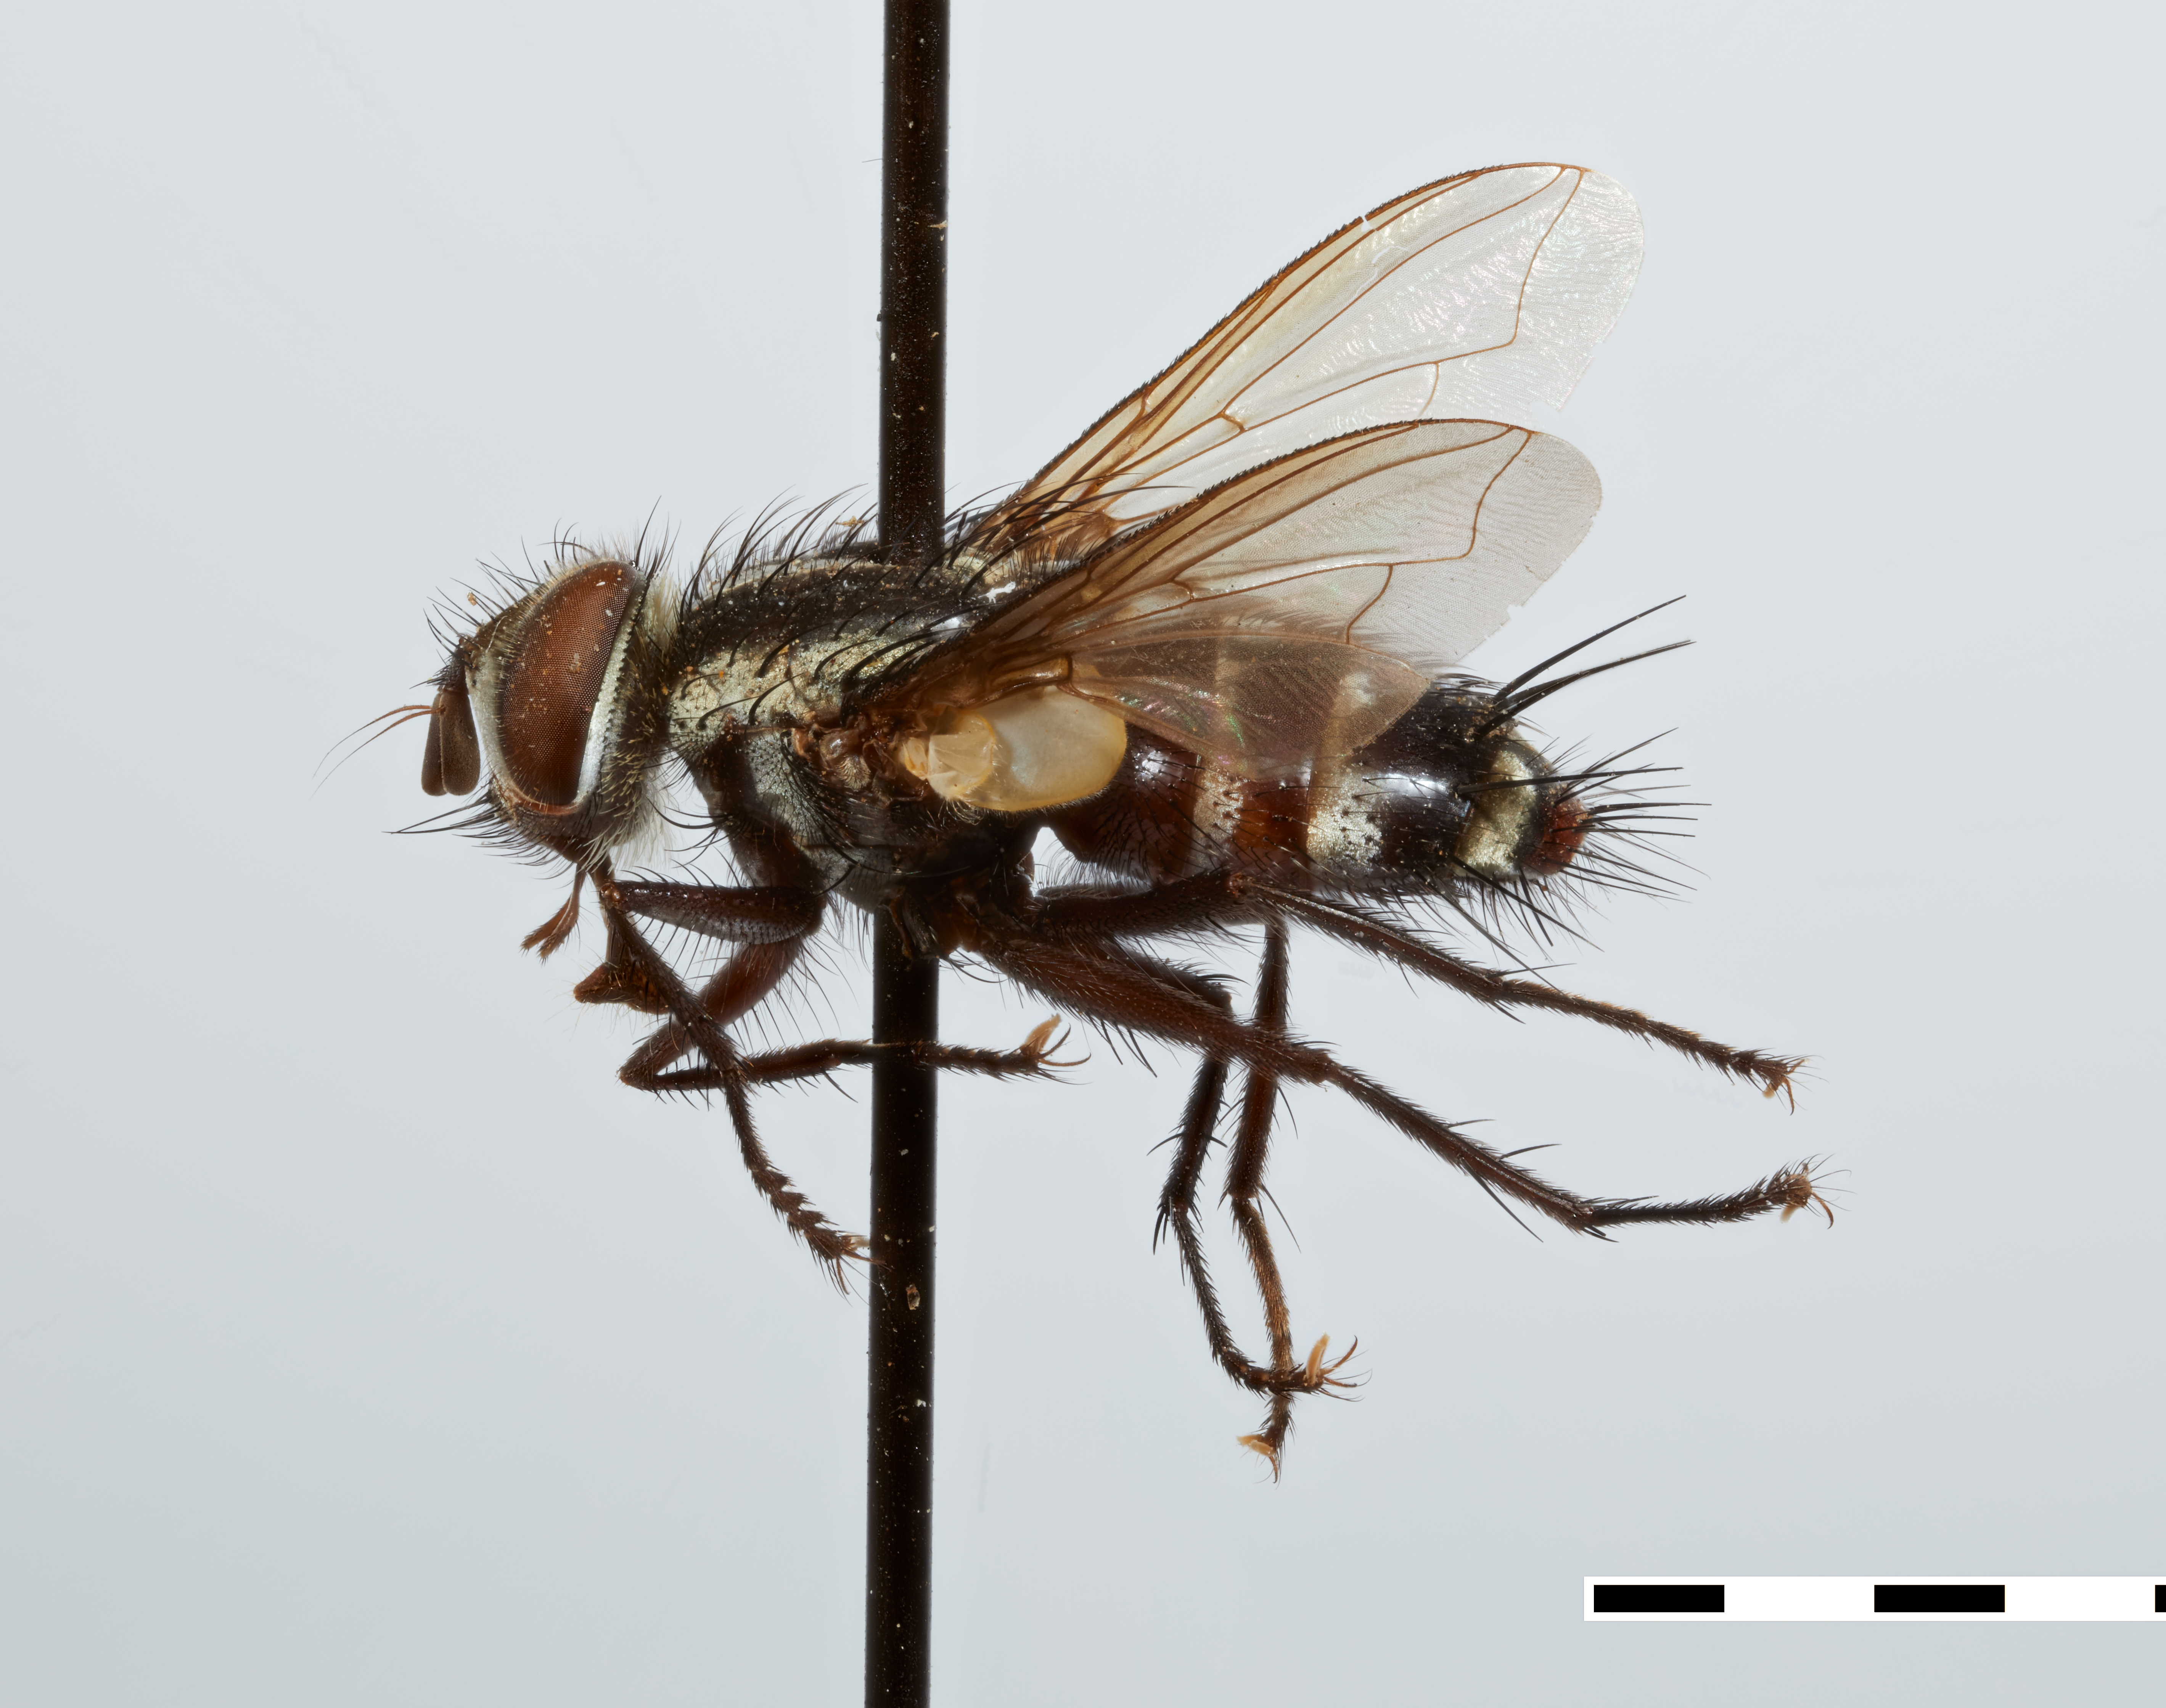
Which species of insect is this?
Okea peruviana
